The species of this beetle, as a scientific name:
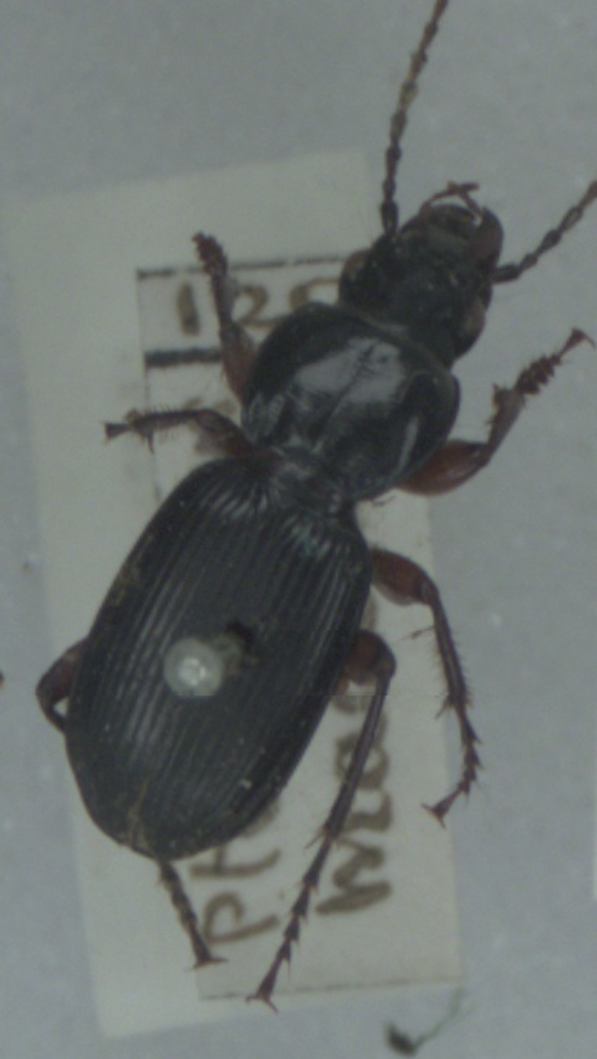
Pterostichus madidus
